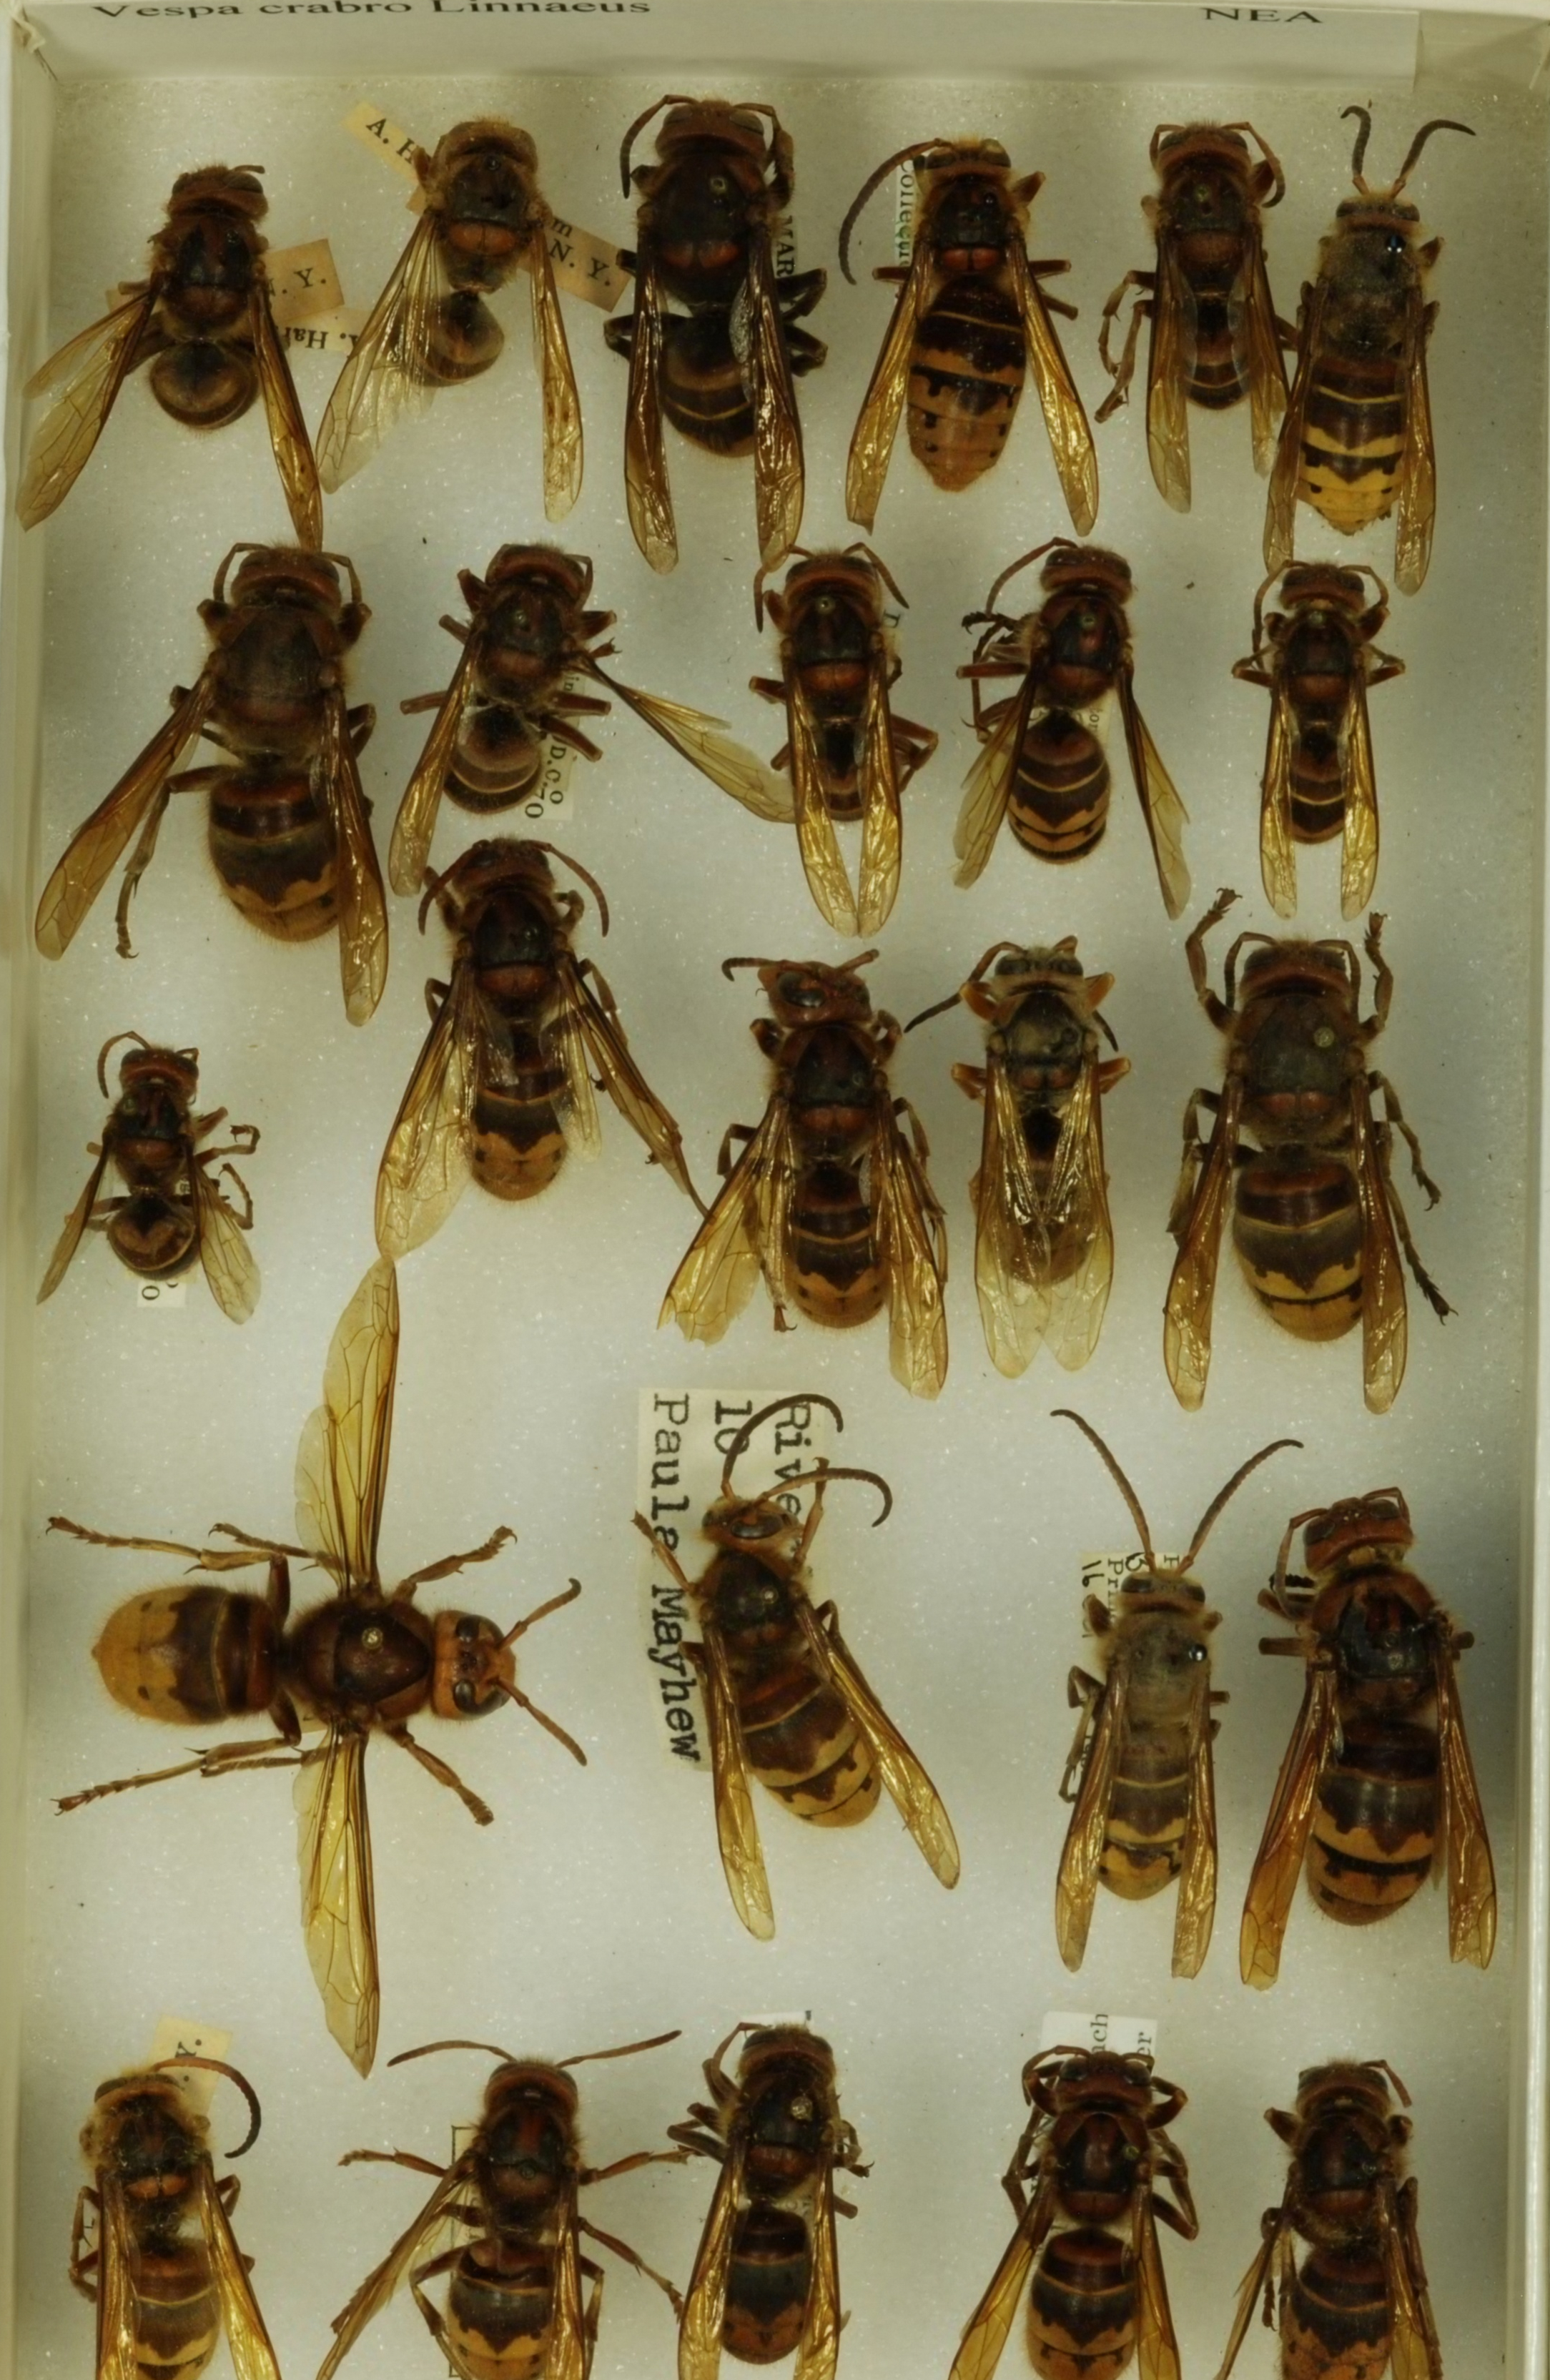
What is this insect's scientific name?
Vespa crabro
